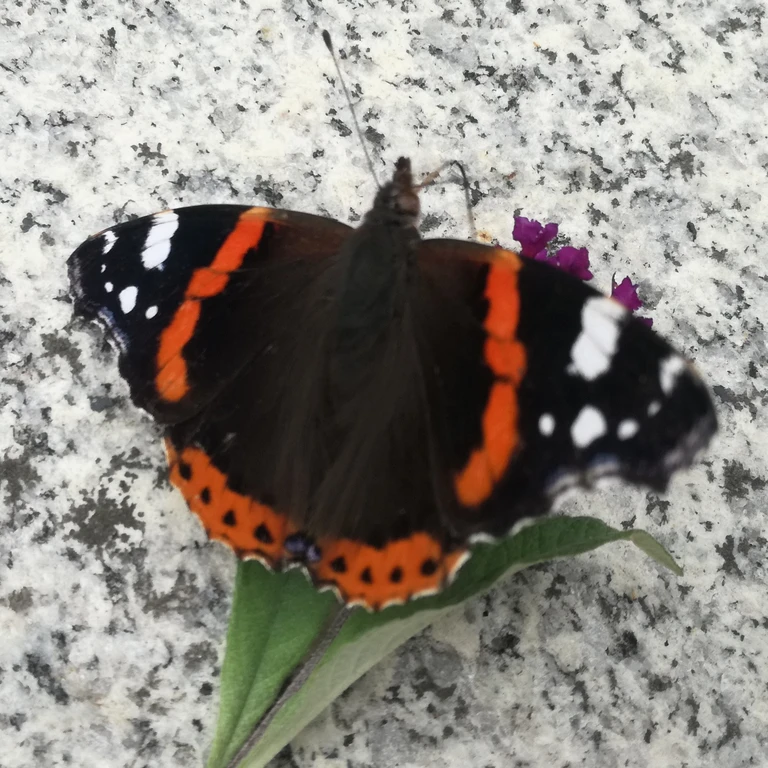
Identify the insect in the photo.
Vanessa atalanta
